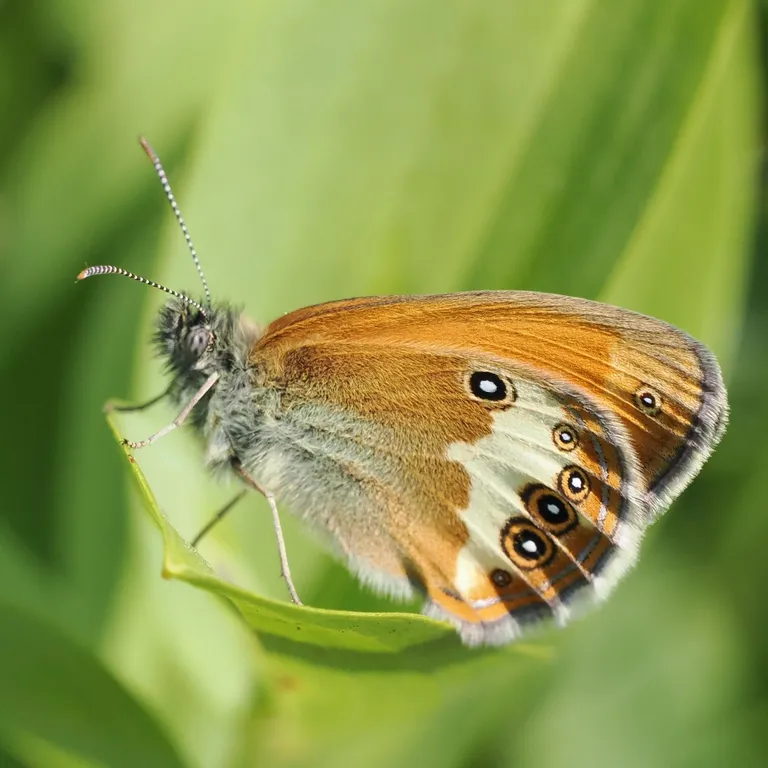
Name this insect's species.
Coenonympha arcania
